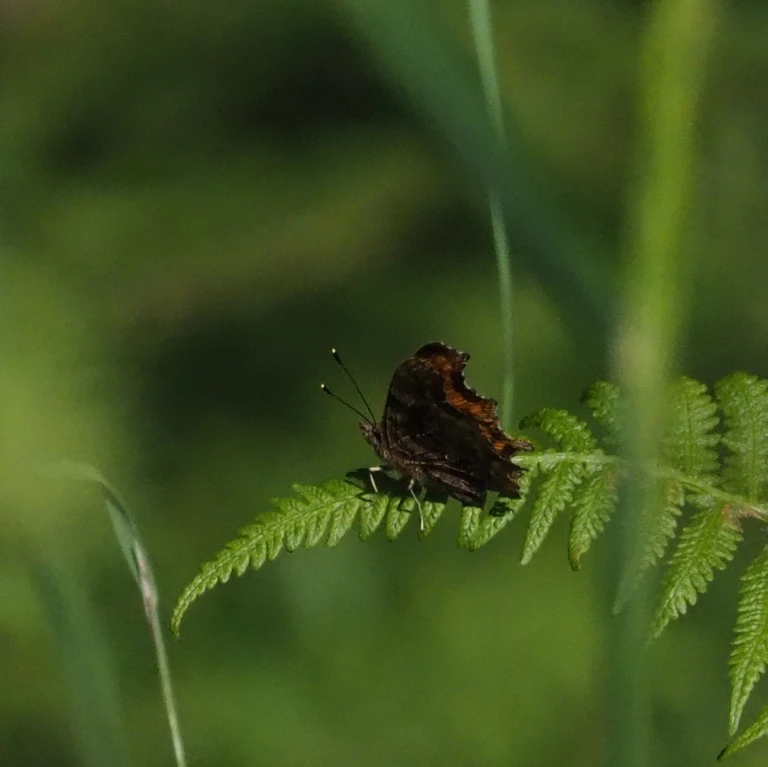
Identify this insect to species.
Polygonia c-album
